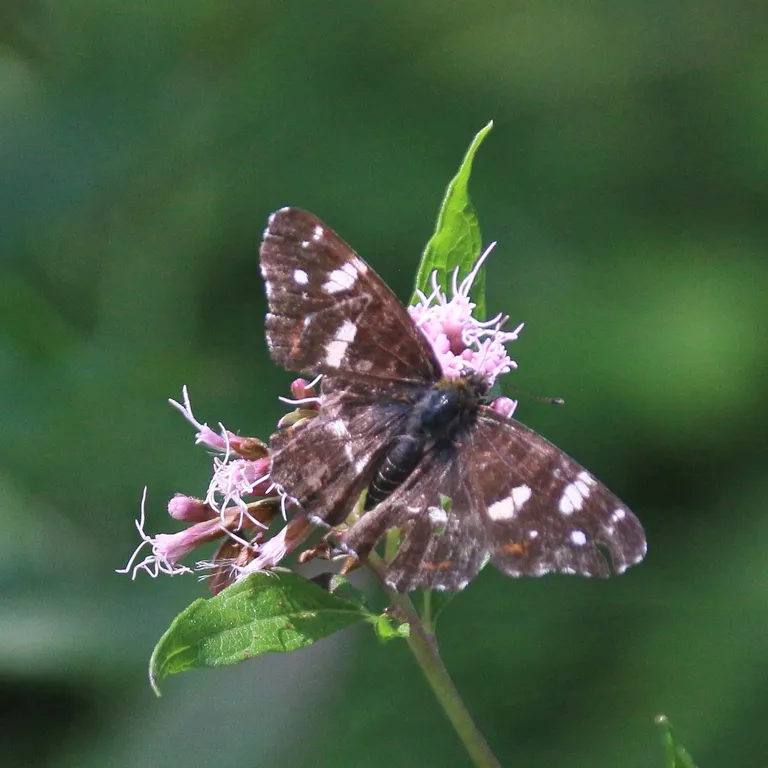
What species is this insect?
Araschnia levana
